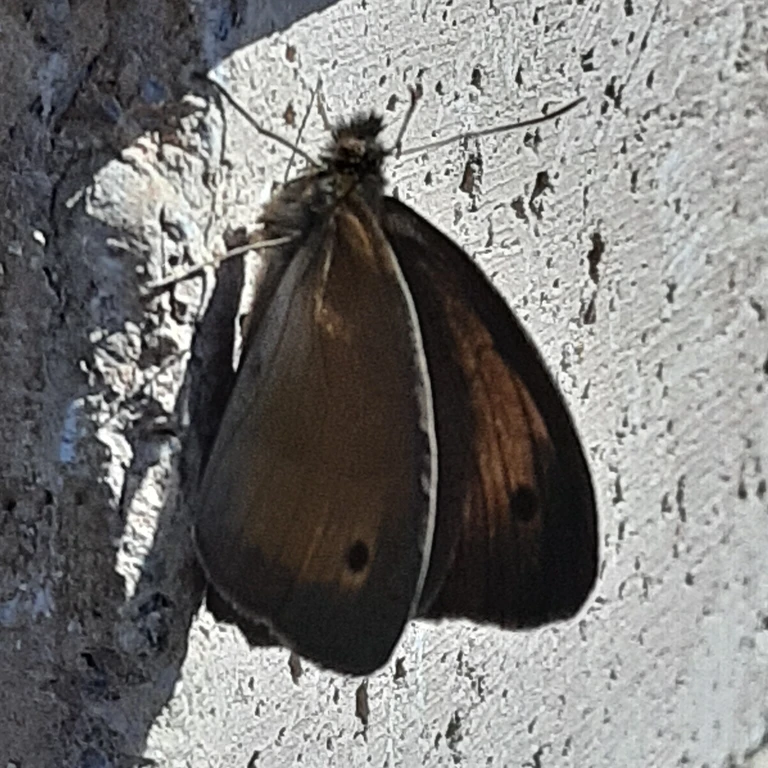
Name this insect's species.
Maniola jurtina
